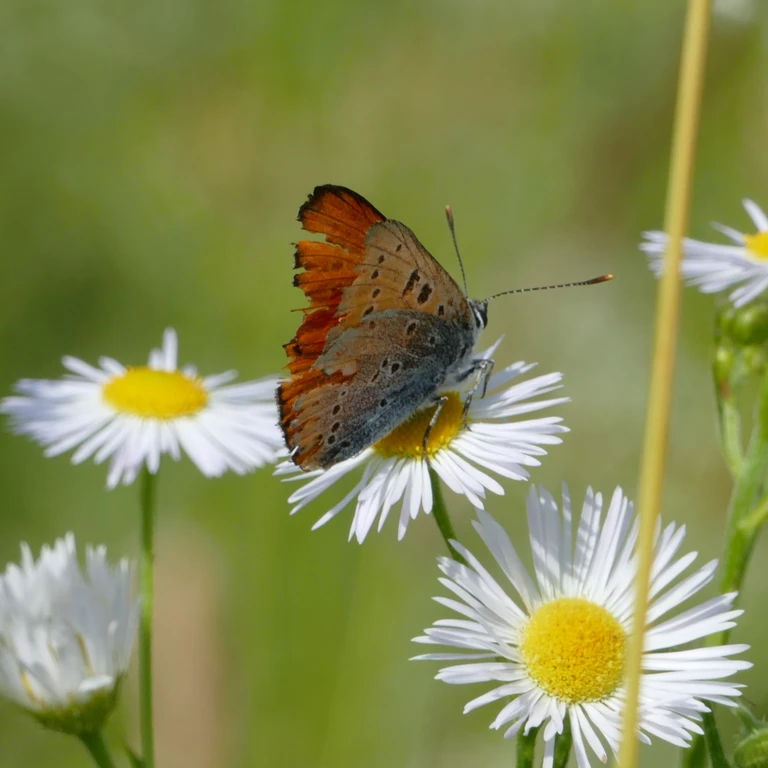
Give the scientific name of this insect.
Lycaena dispar
